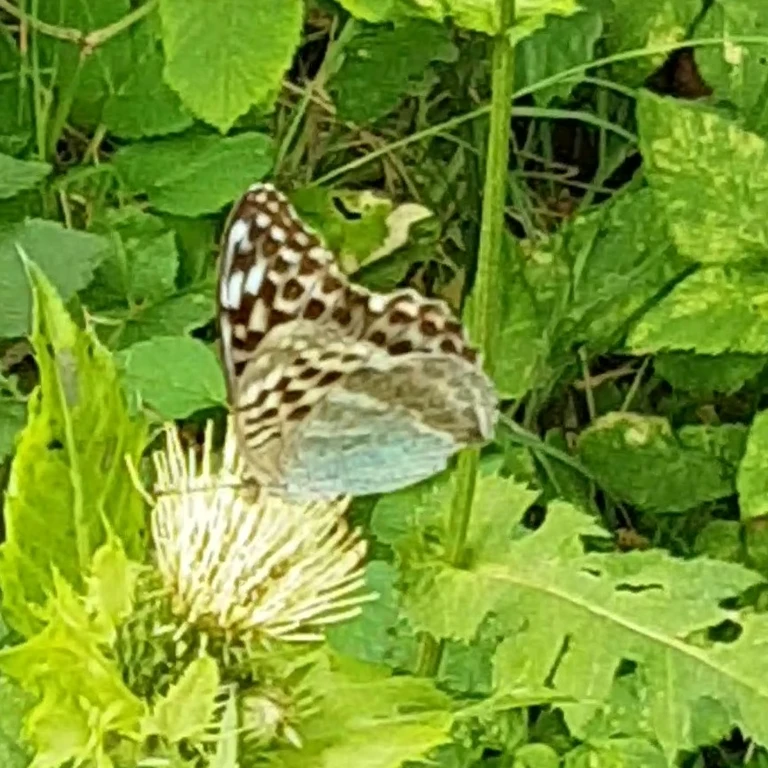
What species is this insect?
Argynnis paphia
